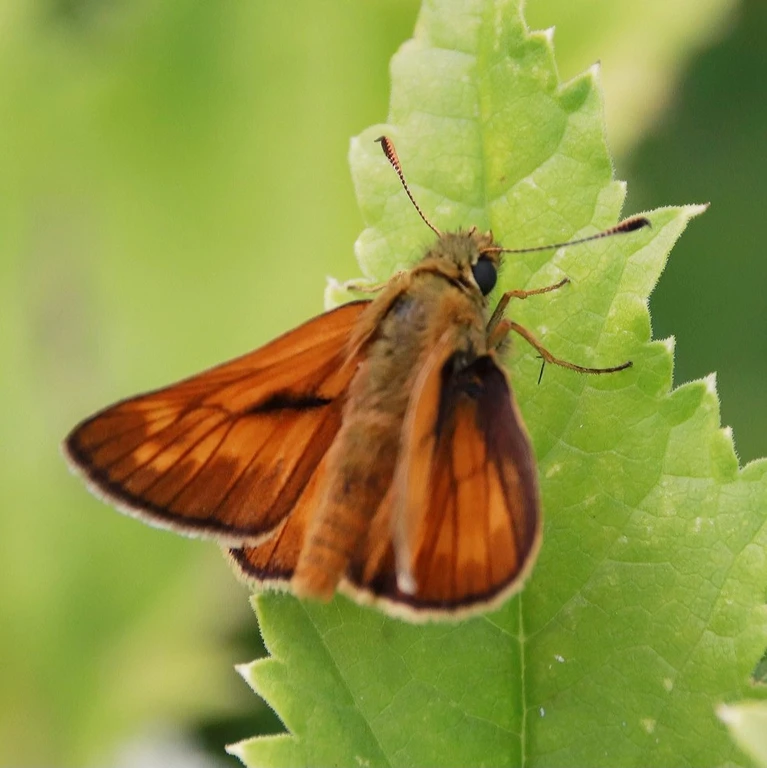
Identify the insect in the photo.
Ochlodes sylvanus (also Ochlodes venata)
